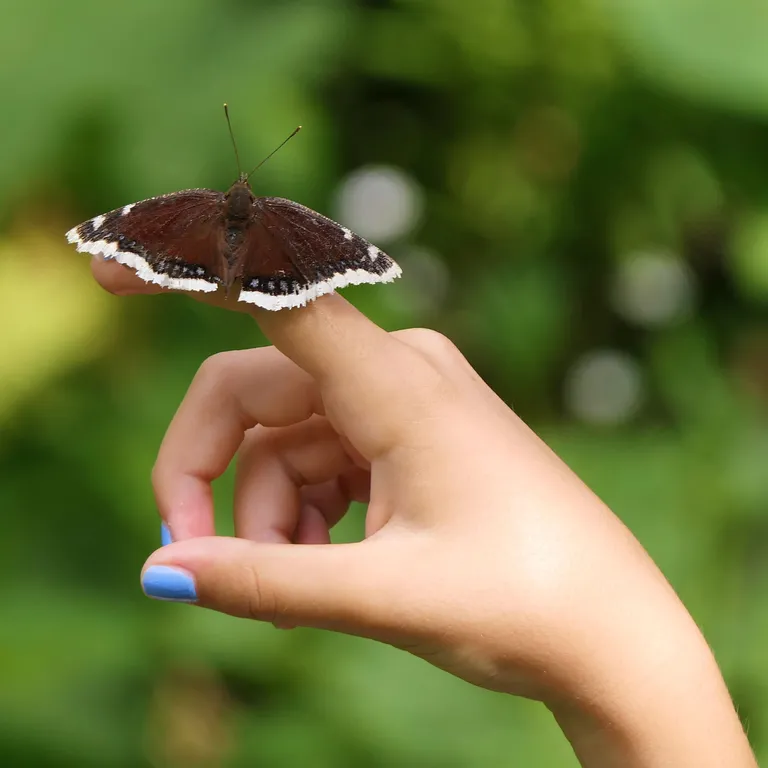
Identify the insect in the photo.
Nymphalis antiopa
